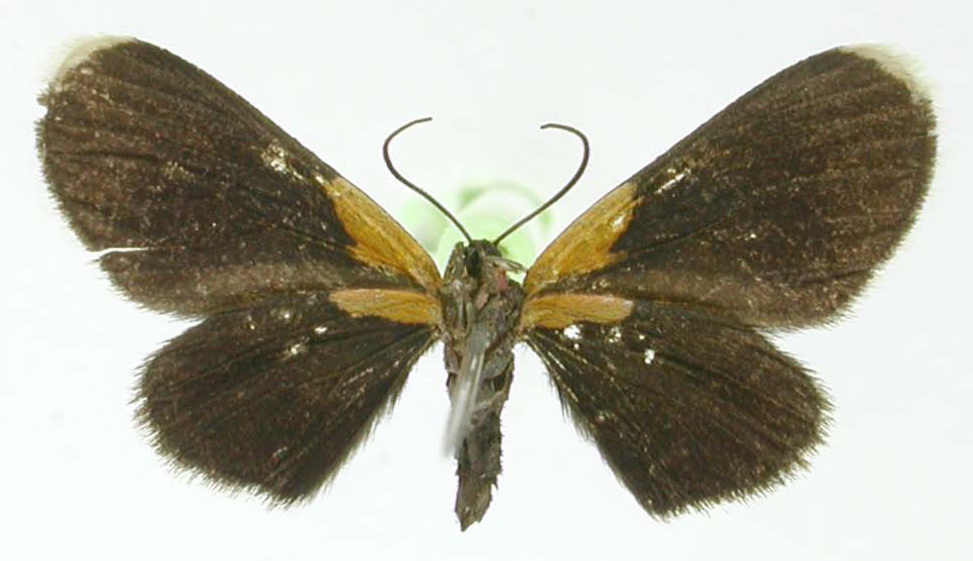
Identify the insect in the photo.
Melanchroia spuria
